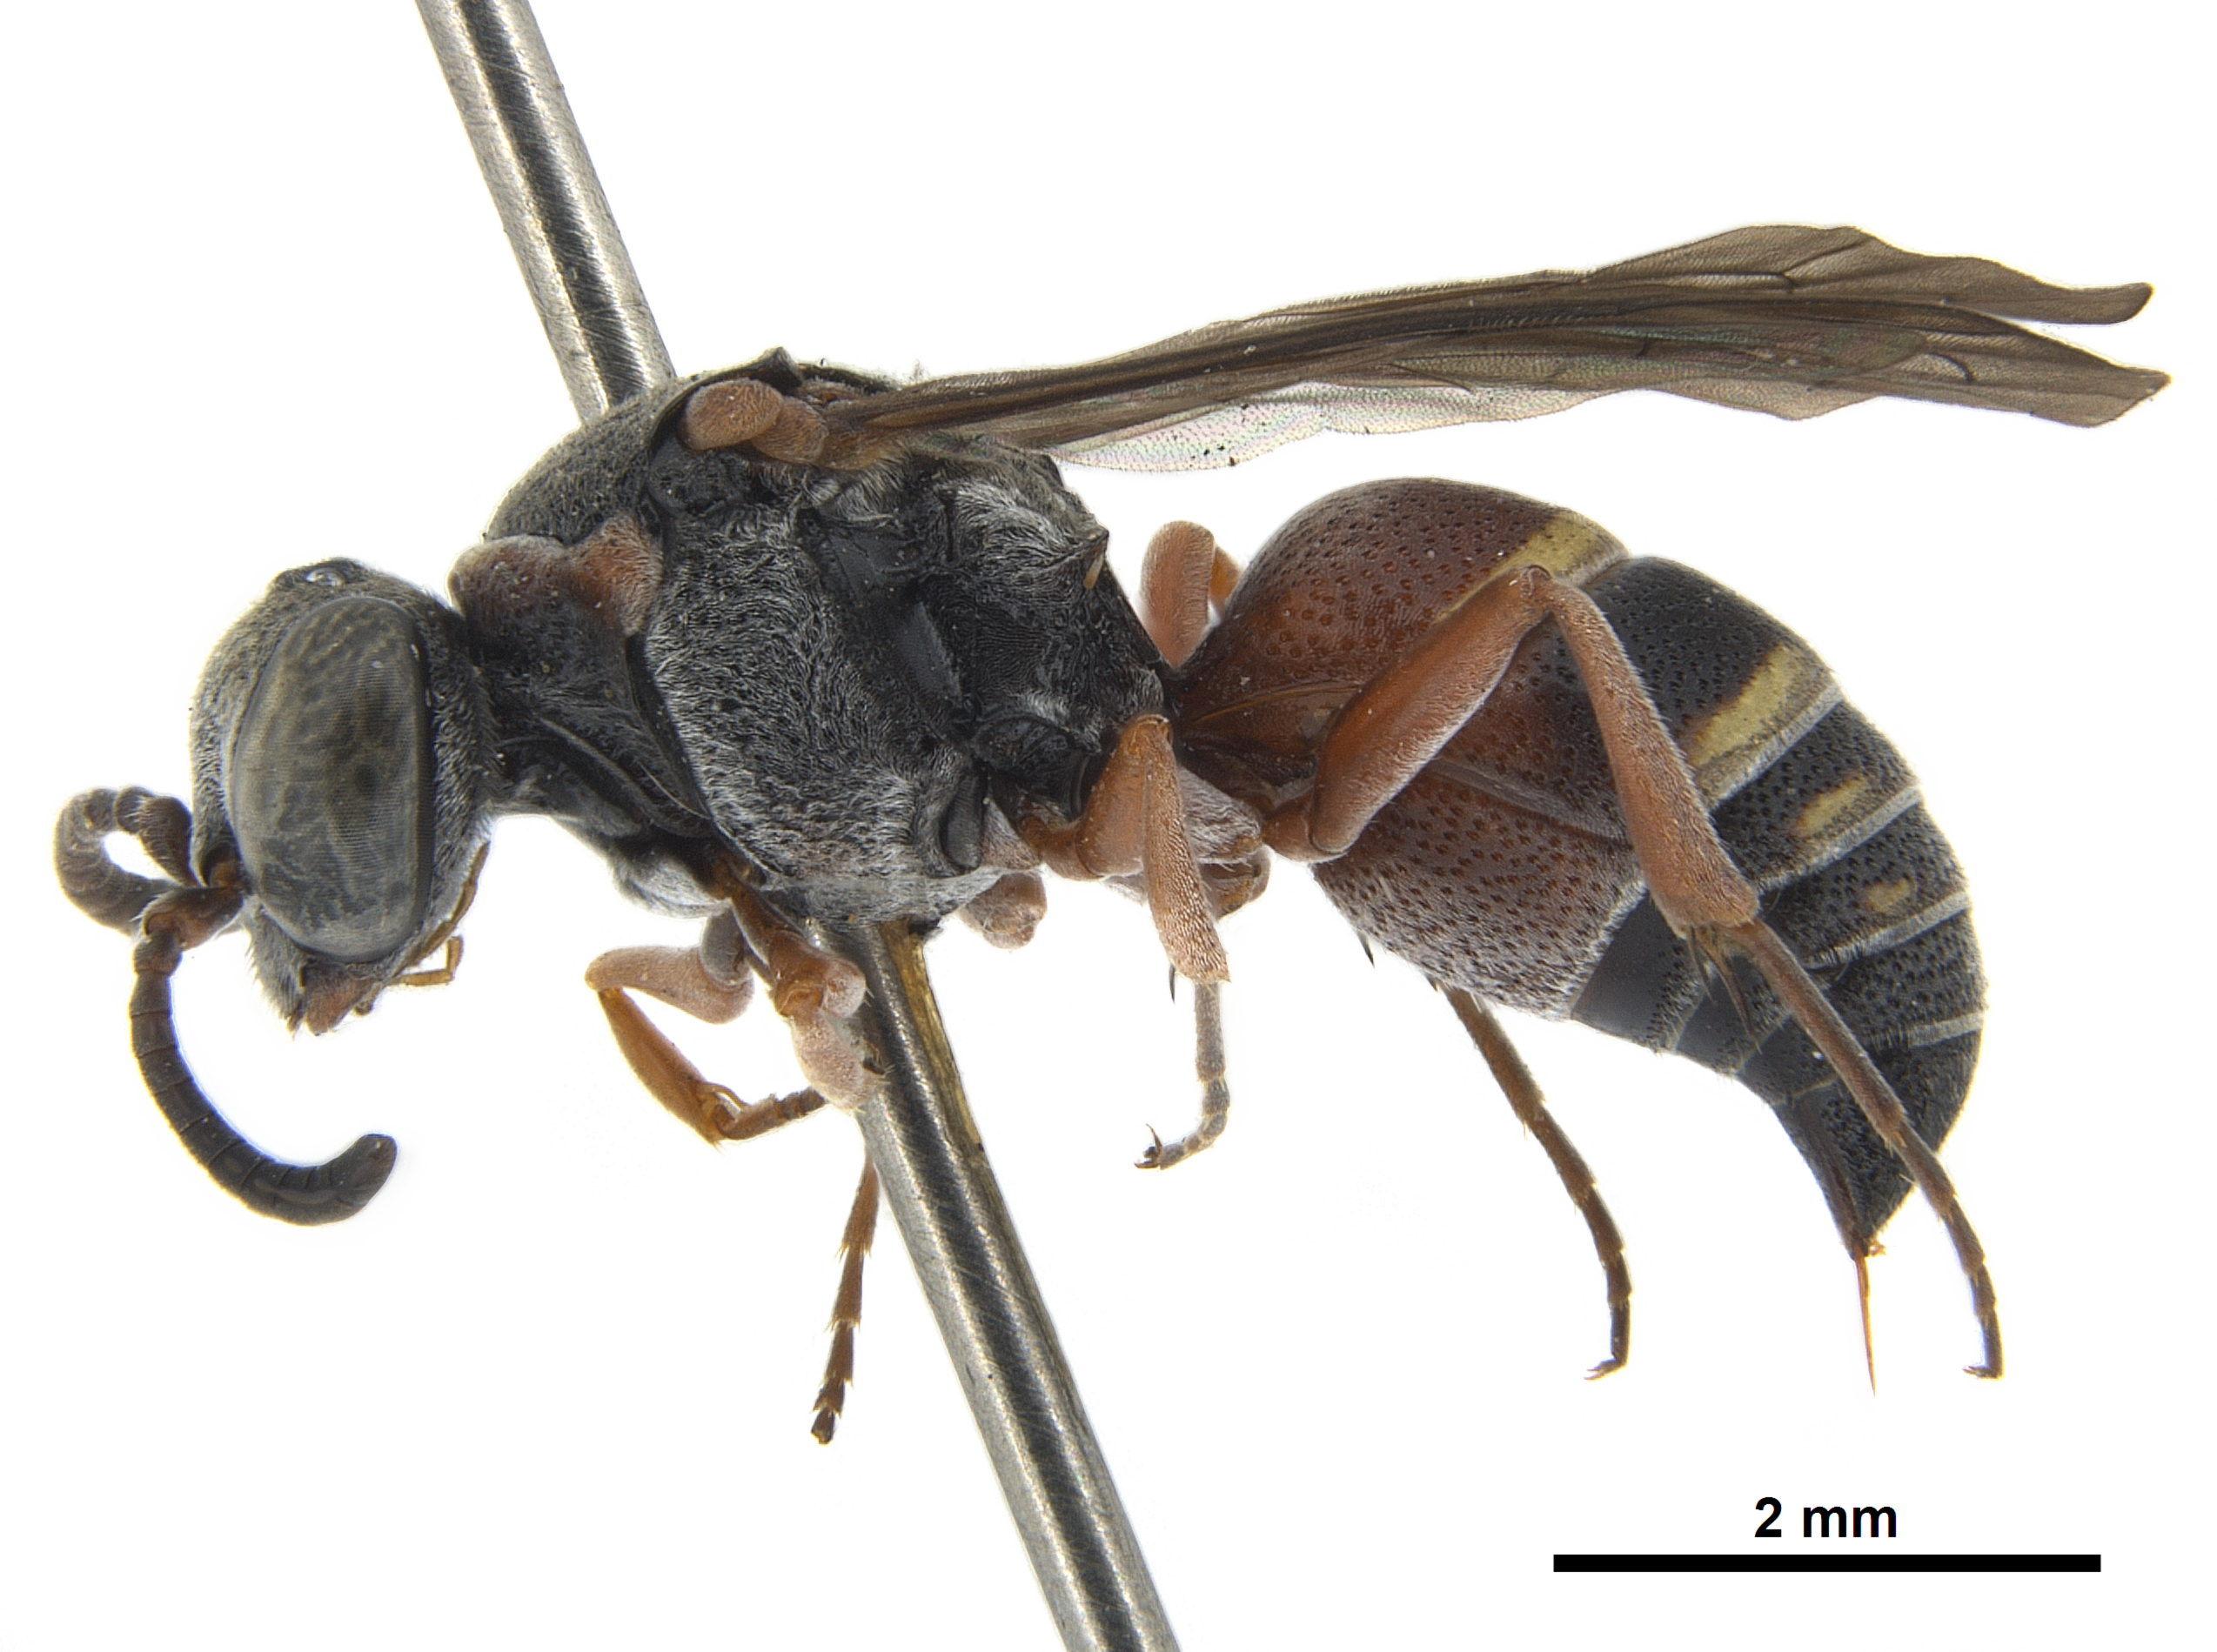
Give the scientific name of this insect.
Epinysson basilaris
